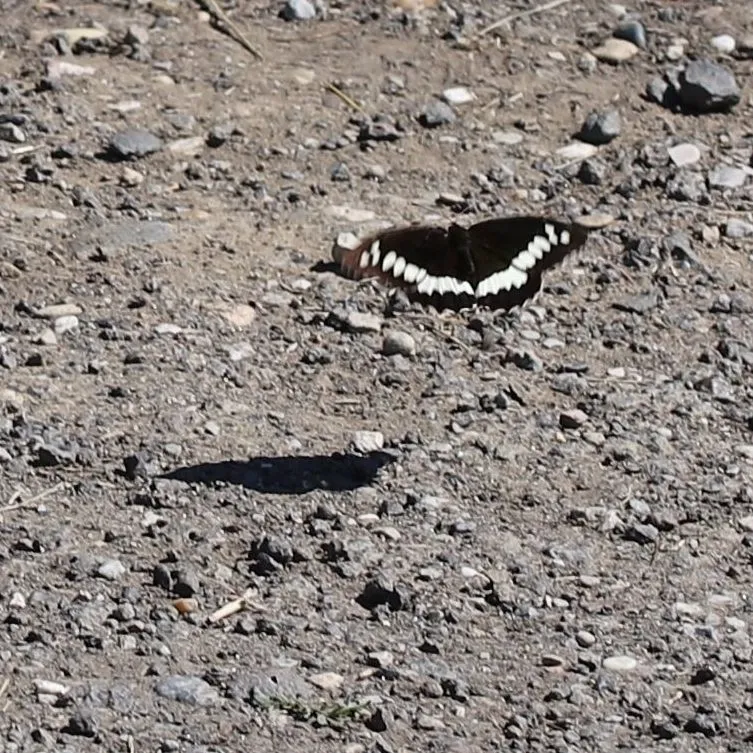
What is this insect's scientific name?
Brintesia circe
